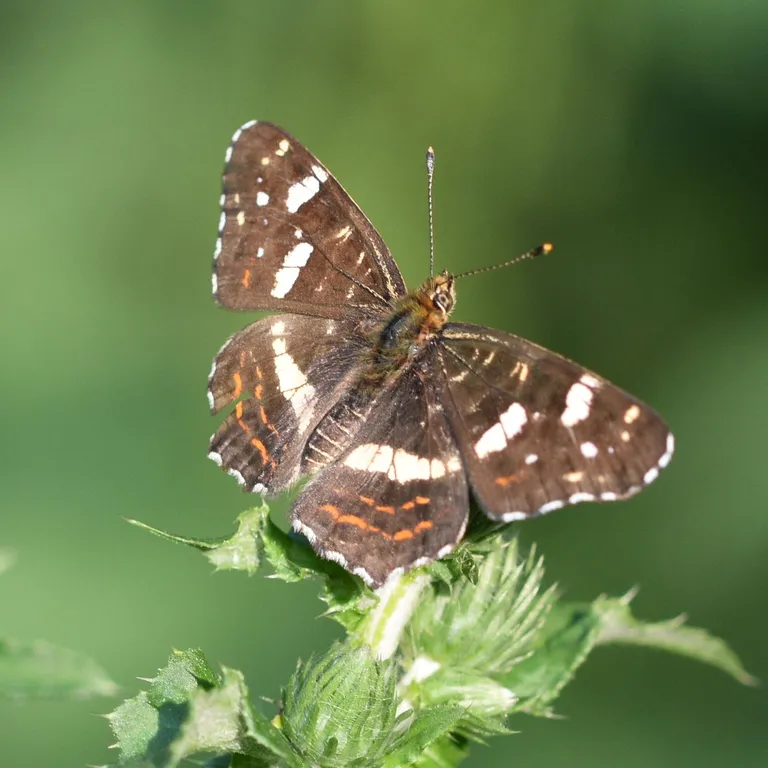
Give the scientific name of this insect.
Araschnia levana
